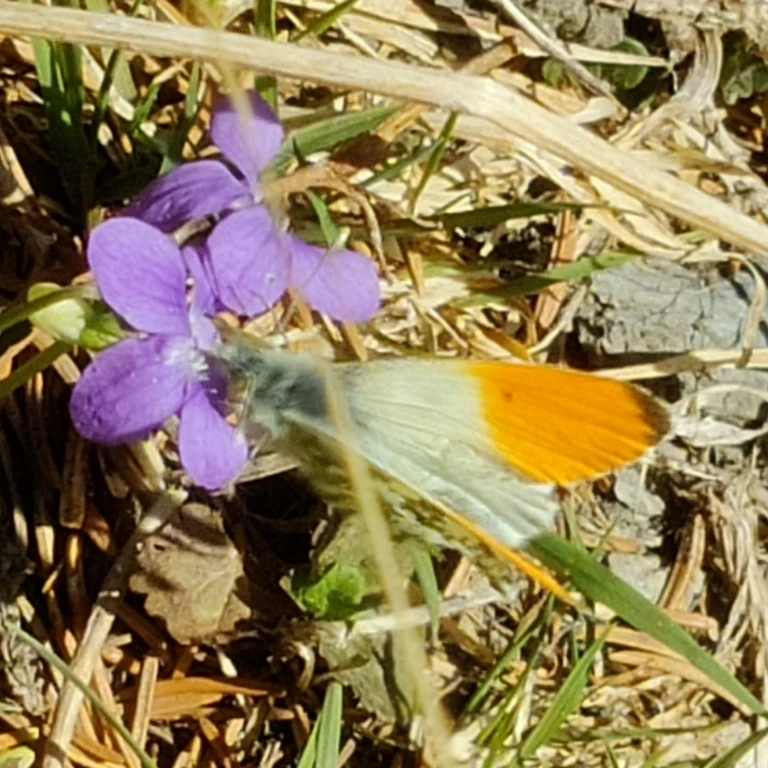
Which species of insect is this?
Anthocharis cardamines
